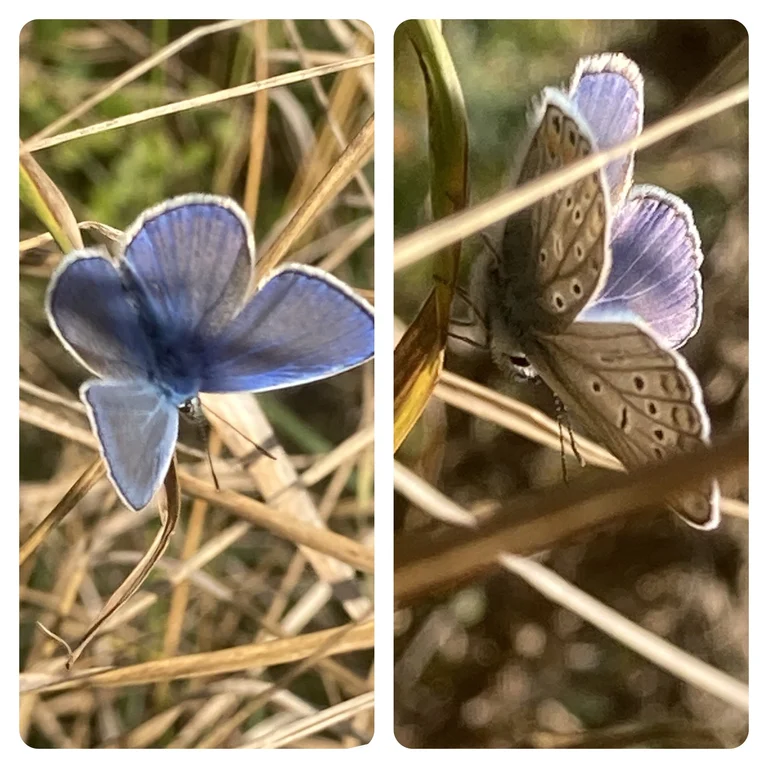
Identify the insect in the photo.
Polyommatus icarus
